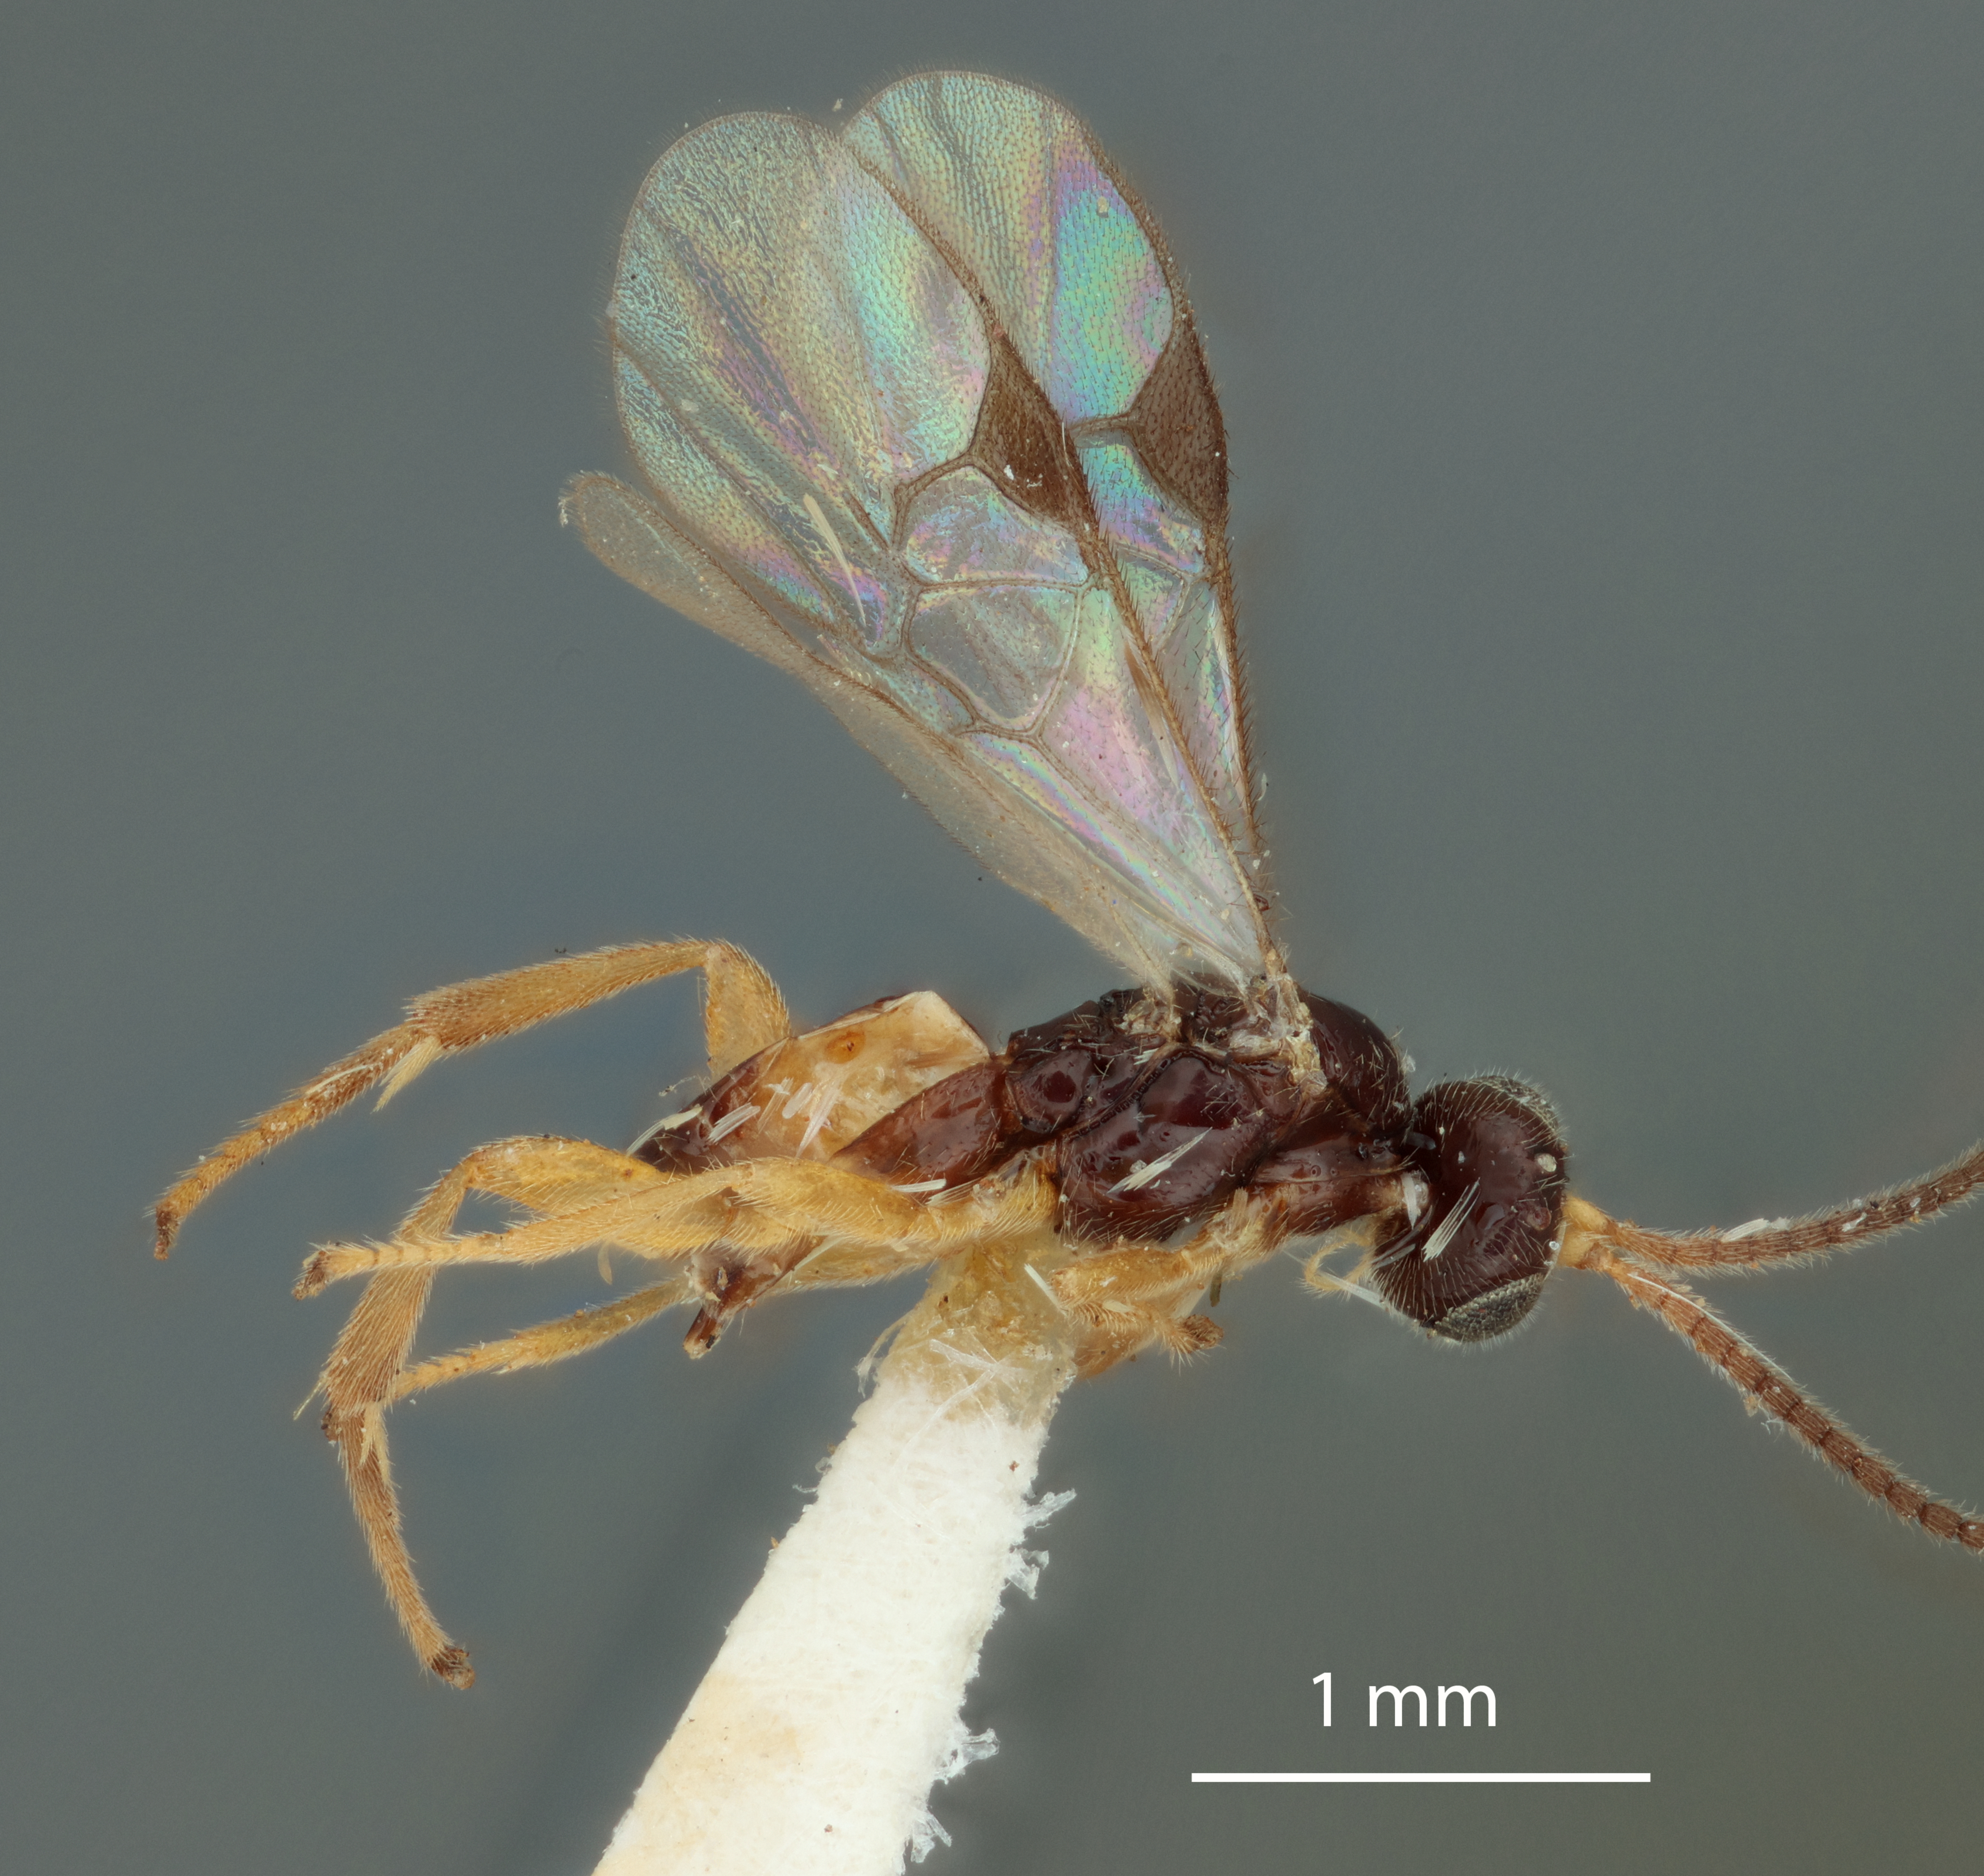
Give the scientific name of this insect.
Apanteles ugandaensis
